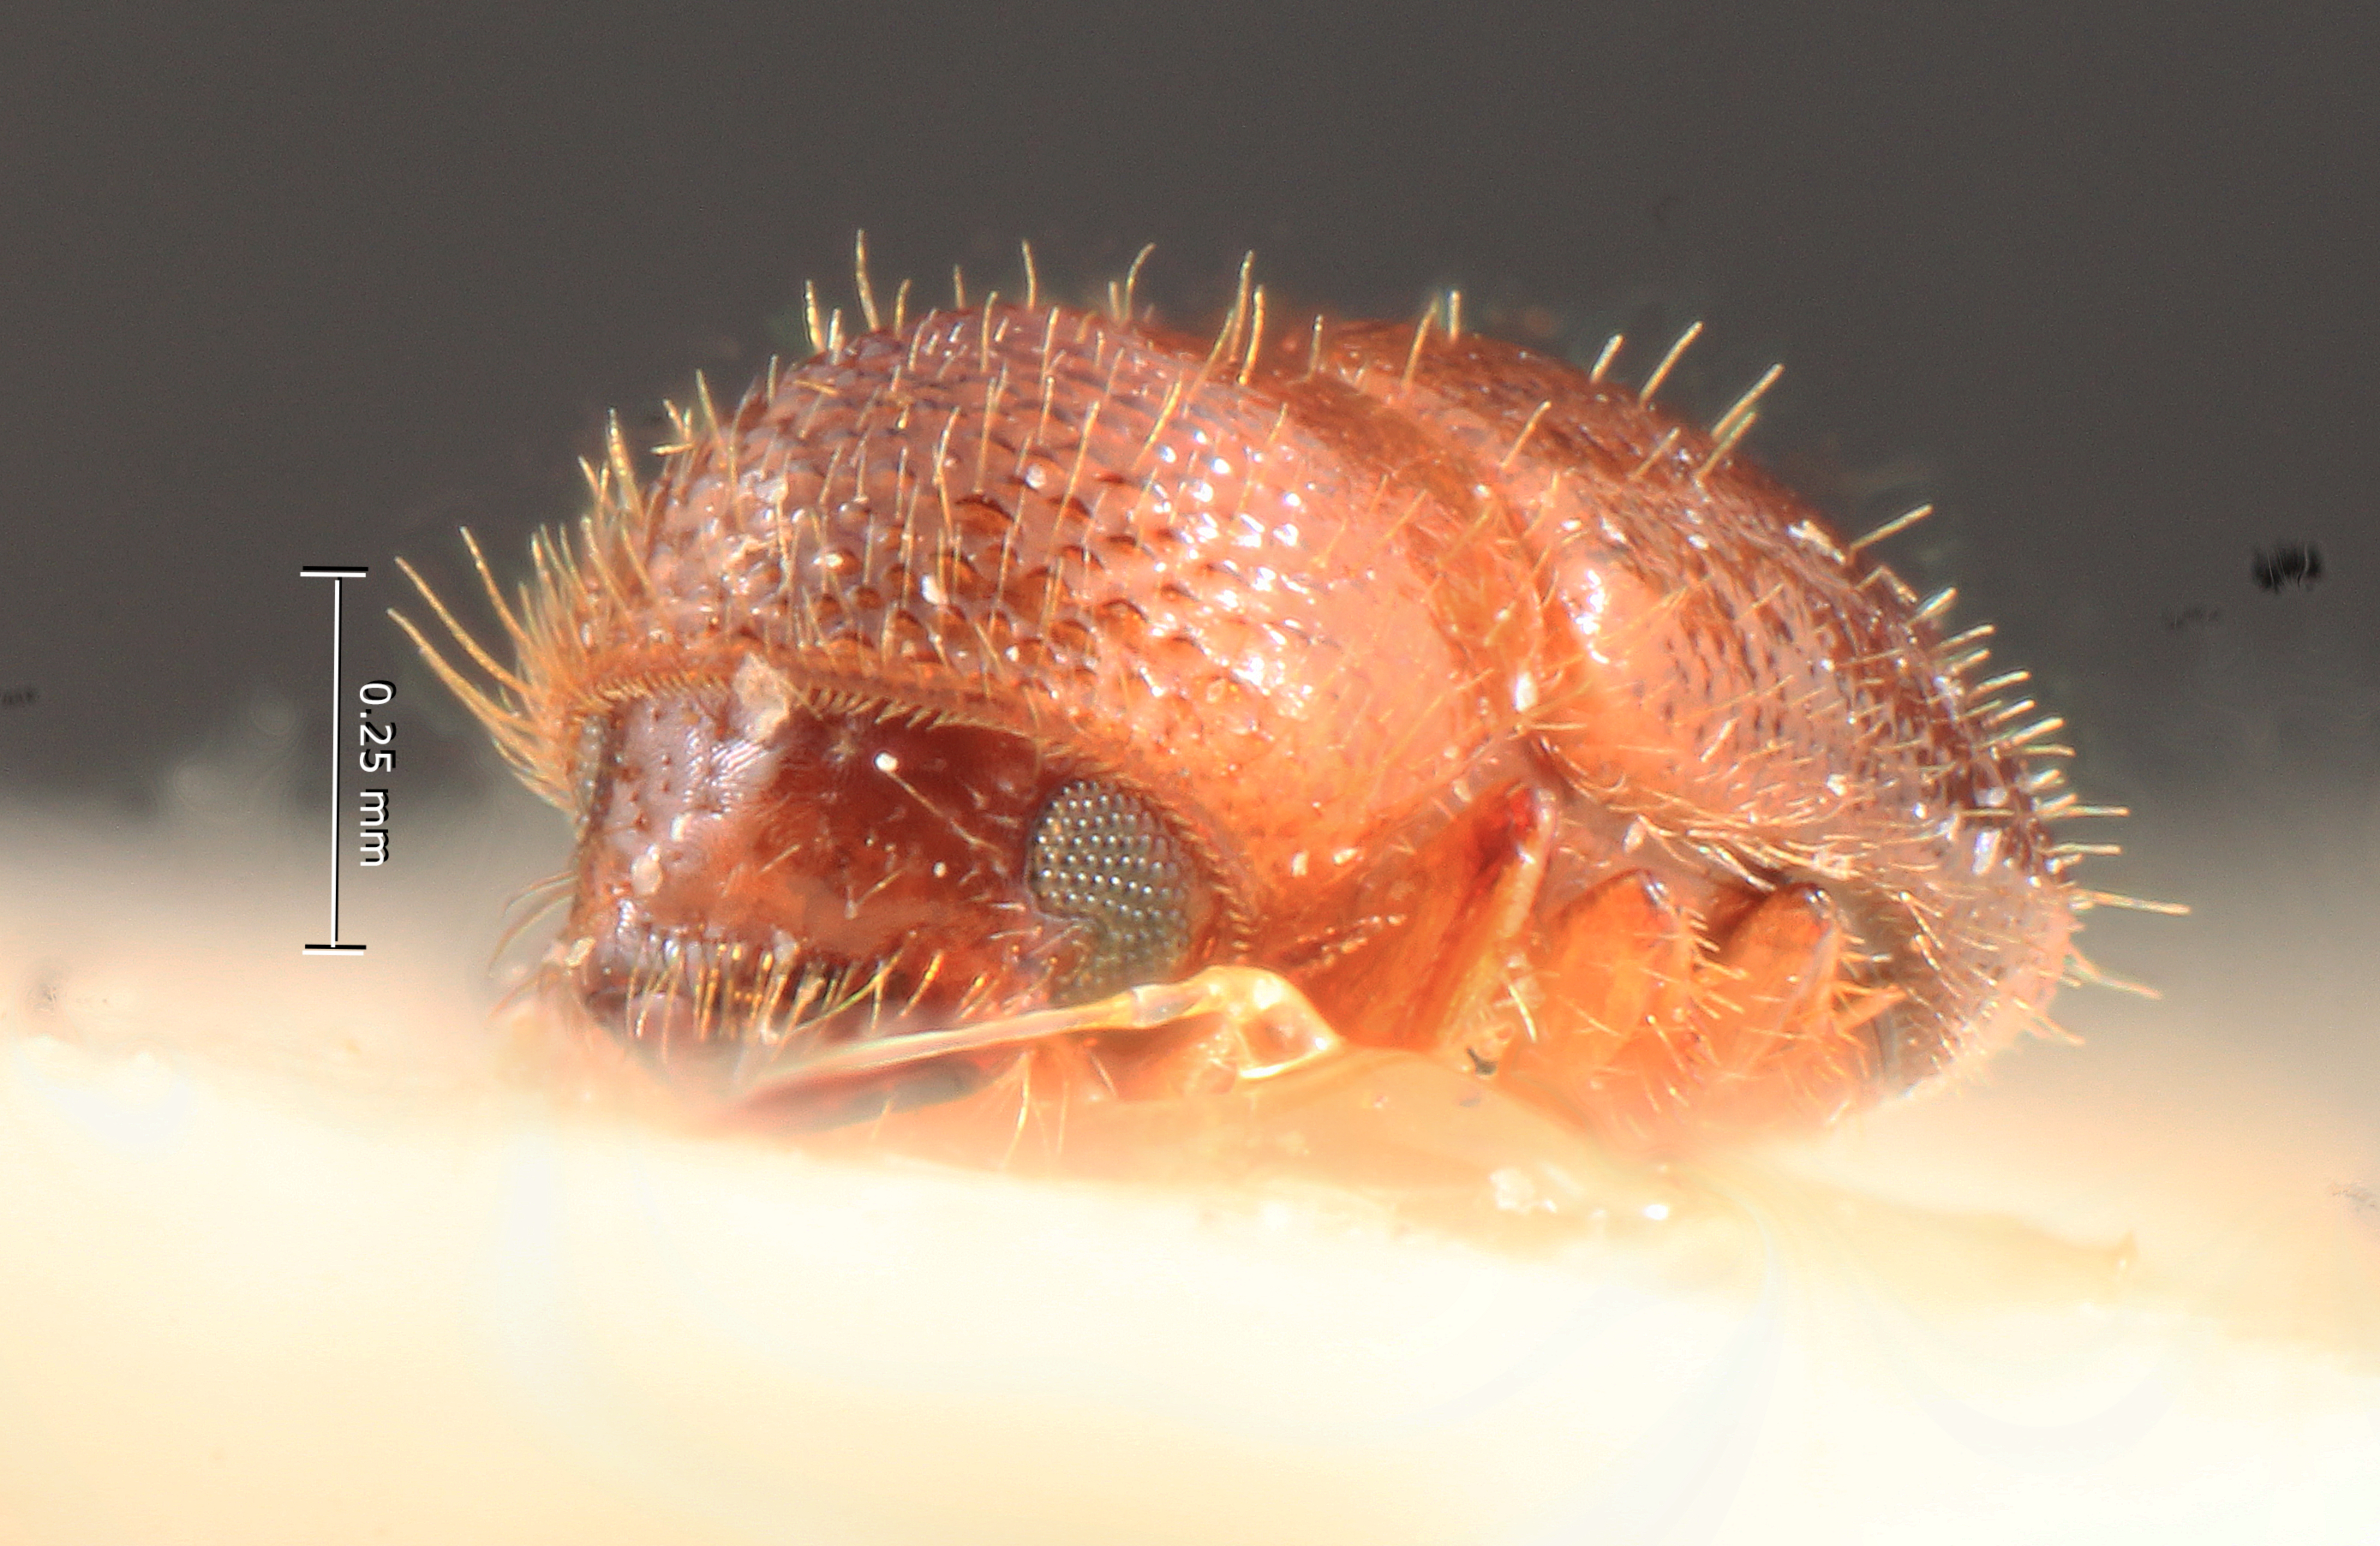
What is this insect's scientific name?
Xyleborus subemarginatus
